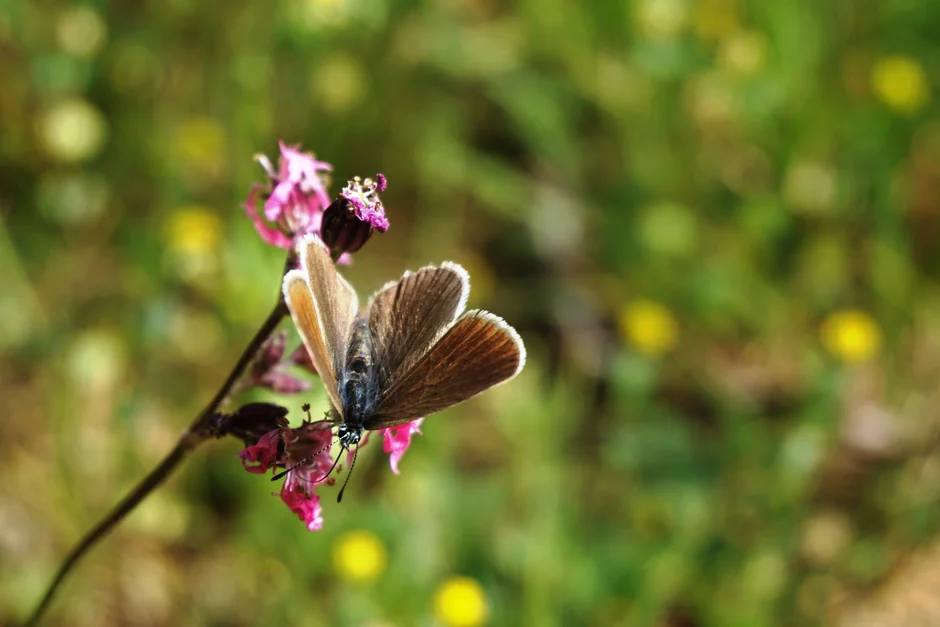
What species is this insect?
Cyaniris semiargus
